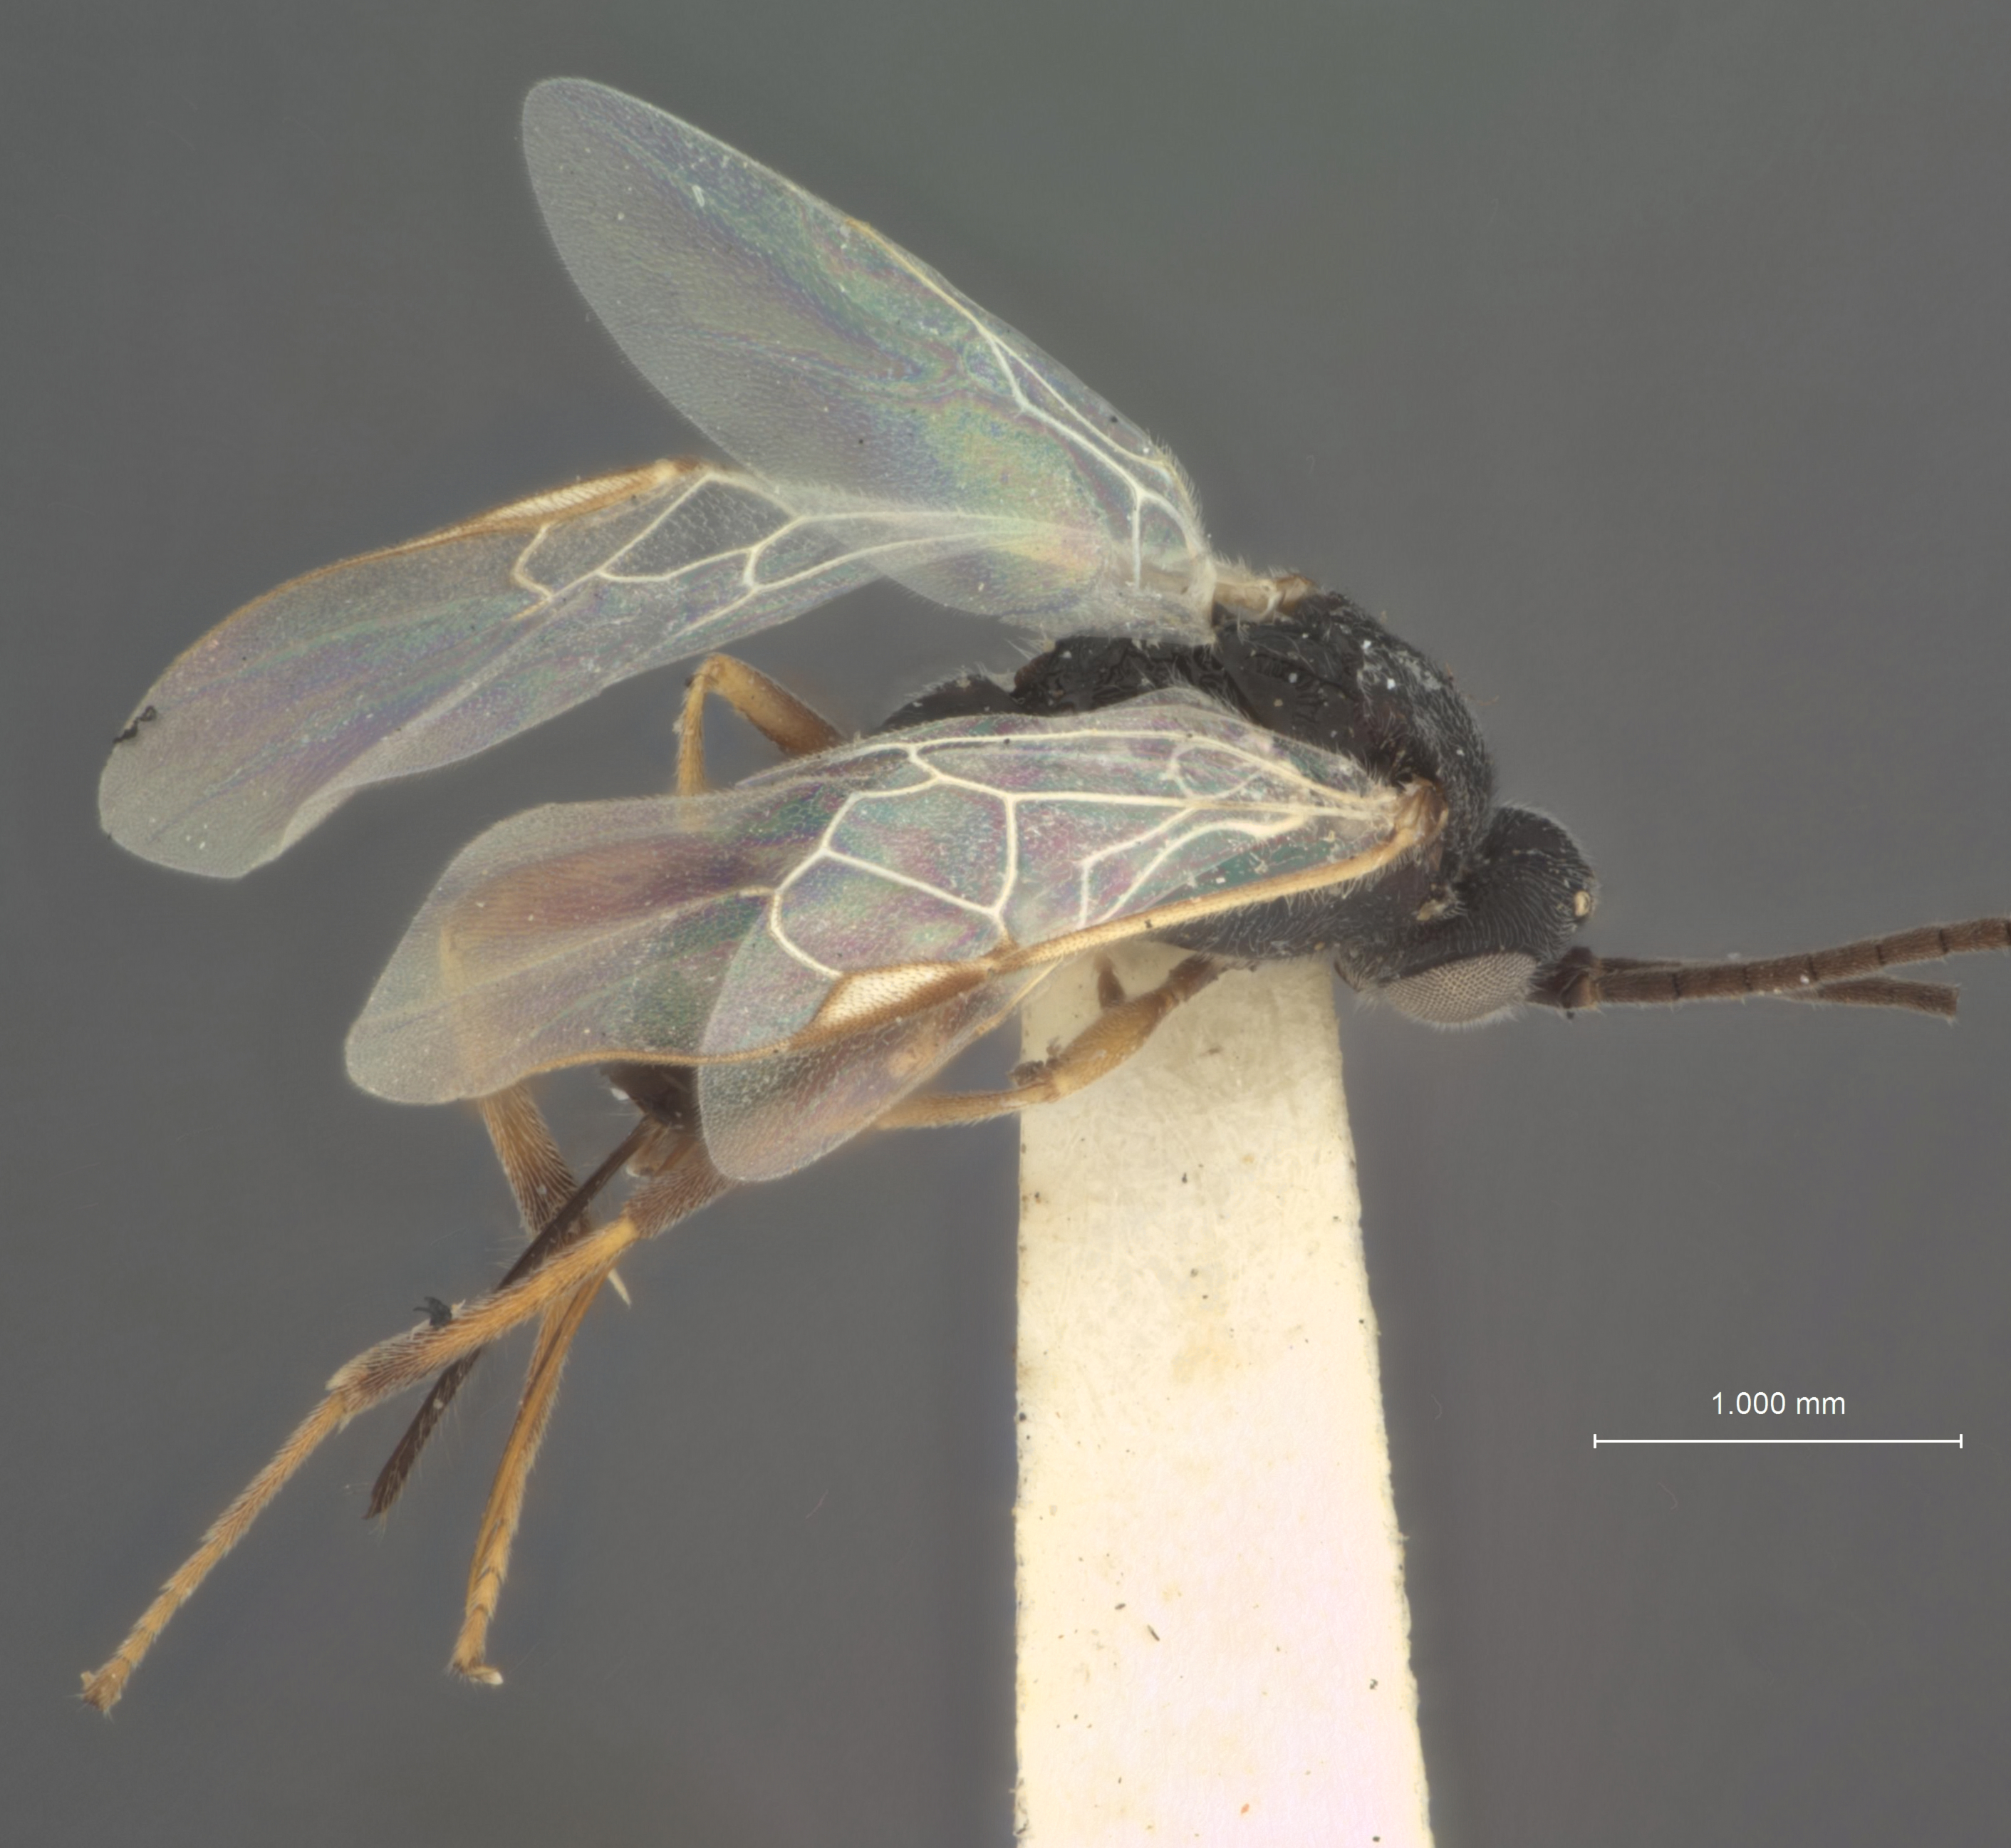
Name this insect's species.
Apanteles phycodis
